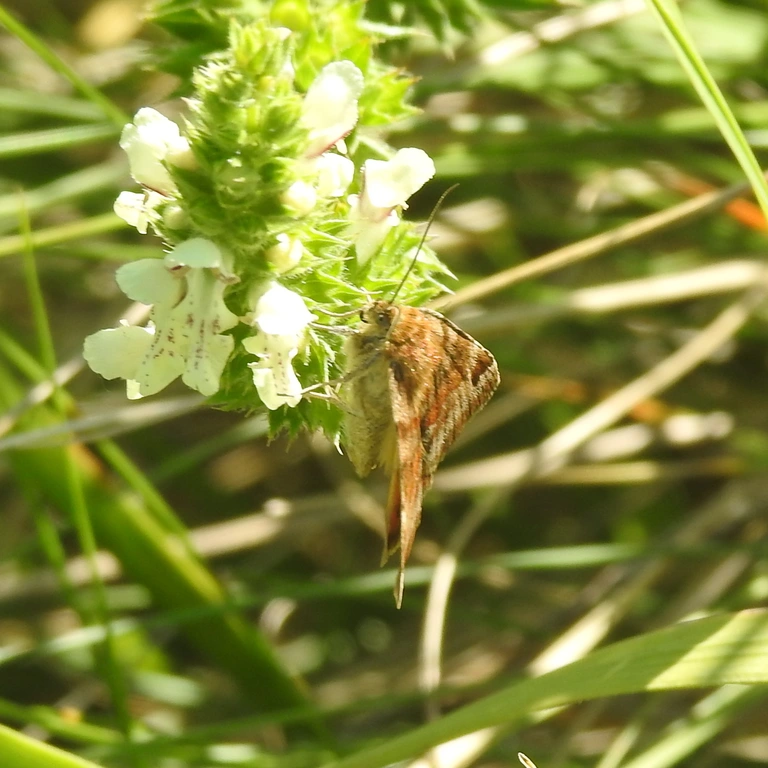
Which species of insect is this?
Euclidia glyphica
